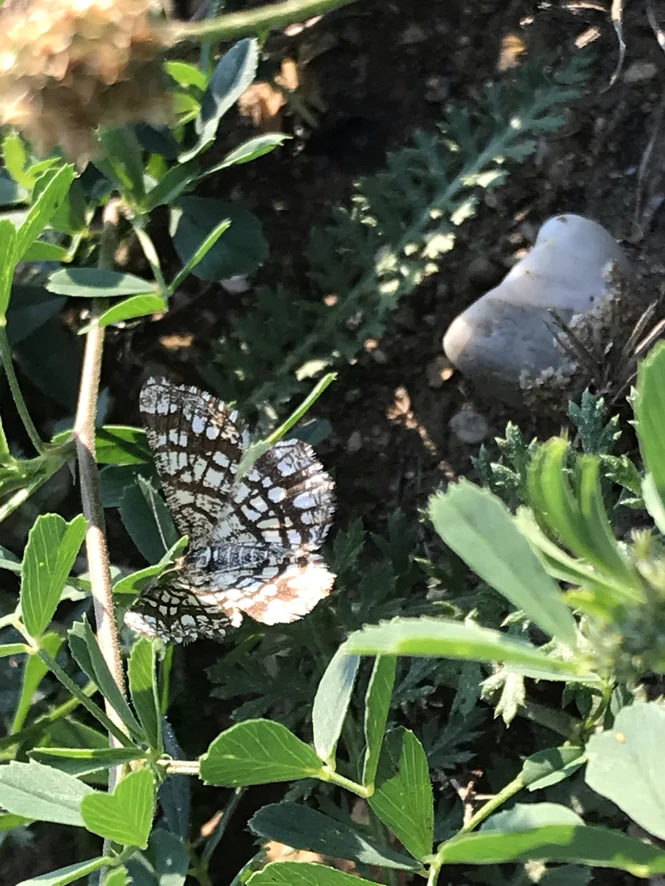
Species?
Chiasmia clathrata
